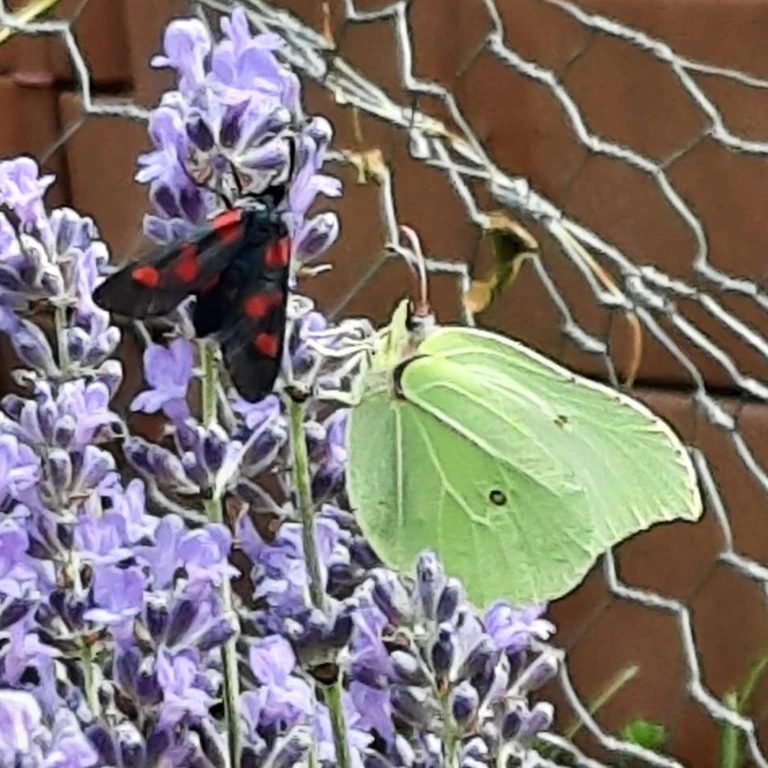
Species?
Gonepteryx rhamni
